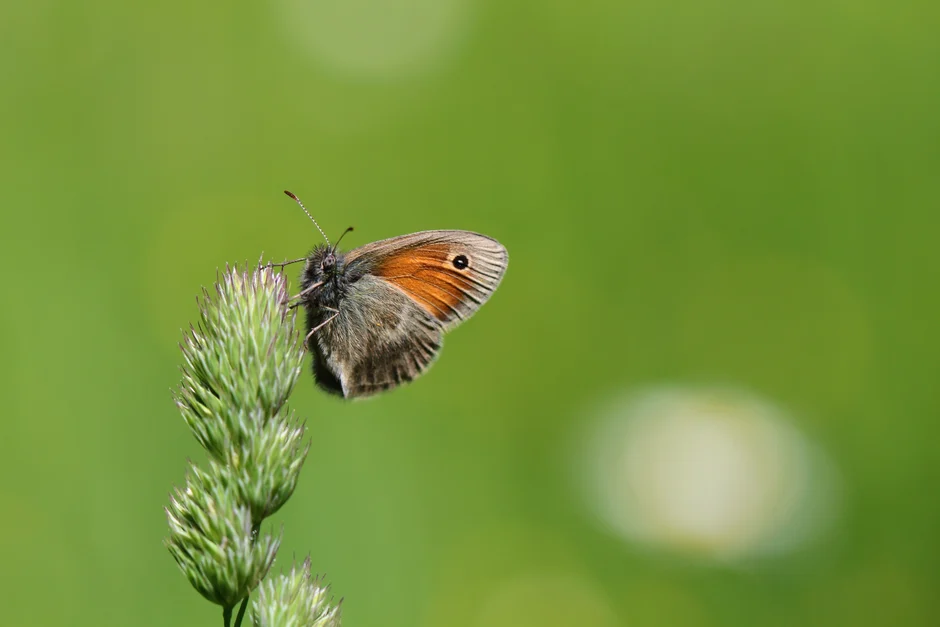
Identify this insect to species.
Coenonympha pamphilus
